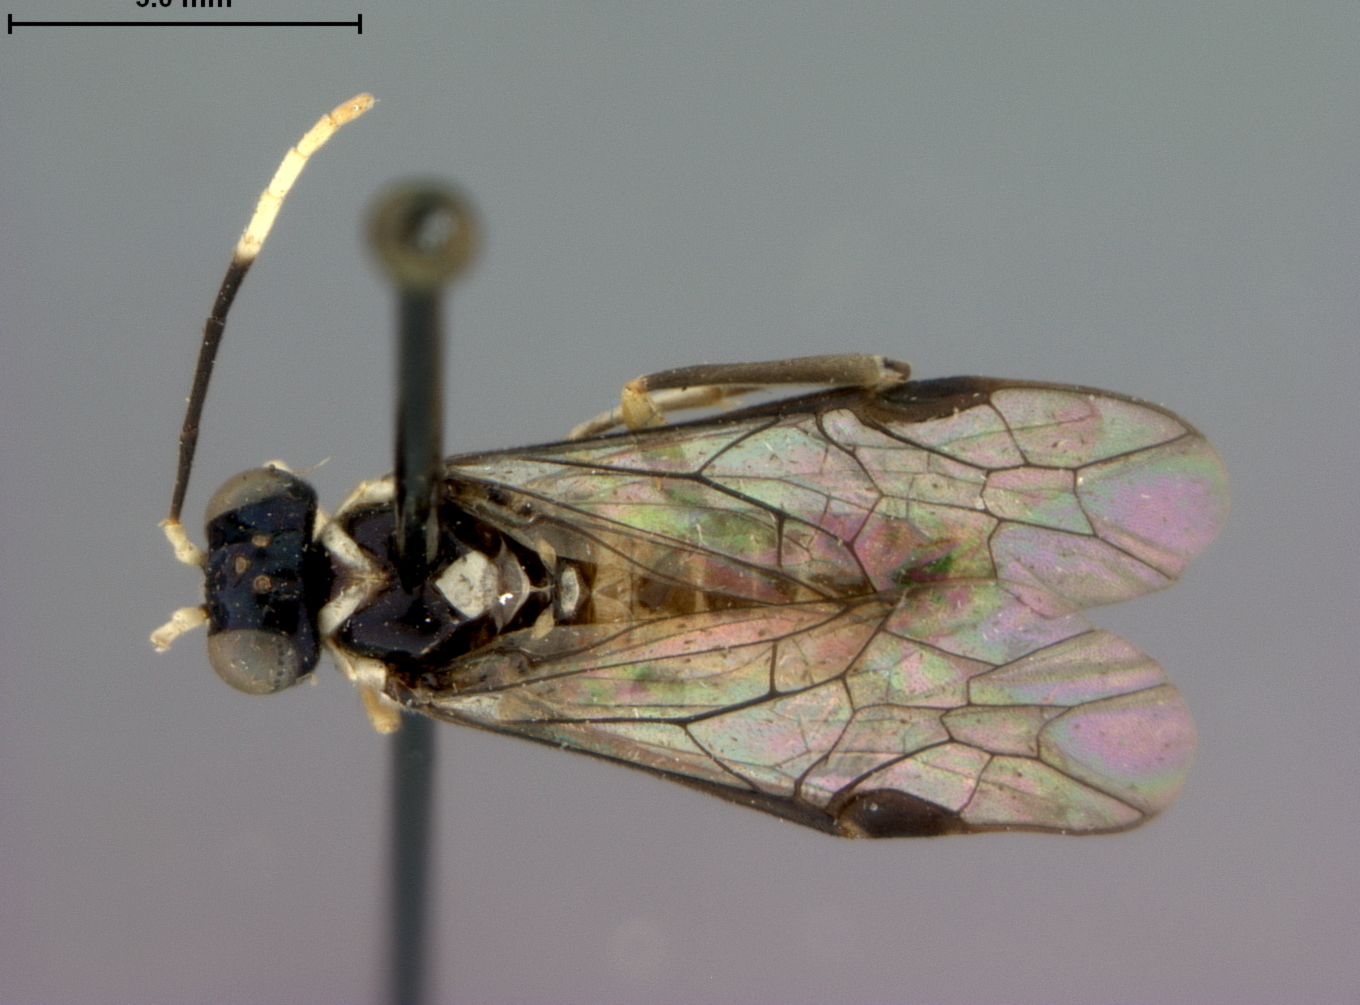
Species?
Stromboceros albimaculatus
